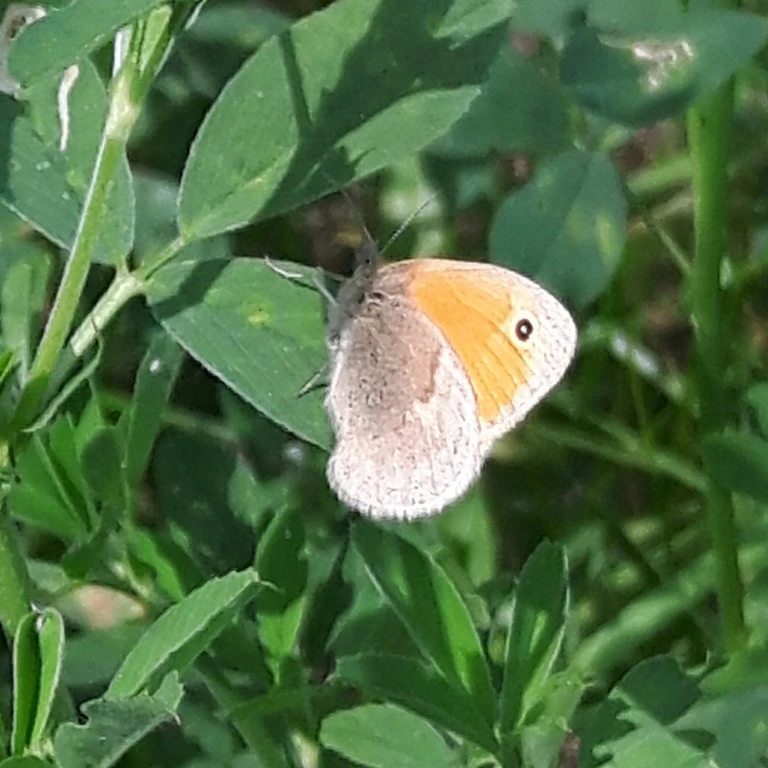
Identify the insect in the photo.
Coenonympha pamphilus
